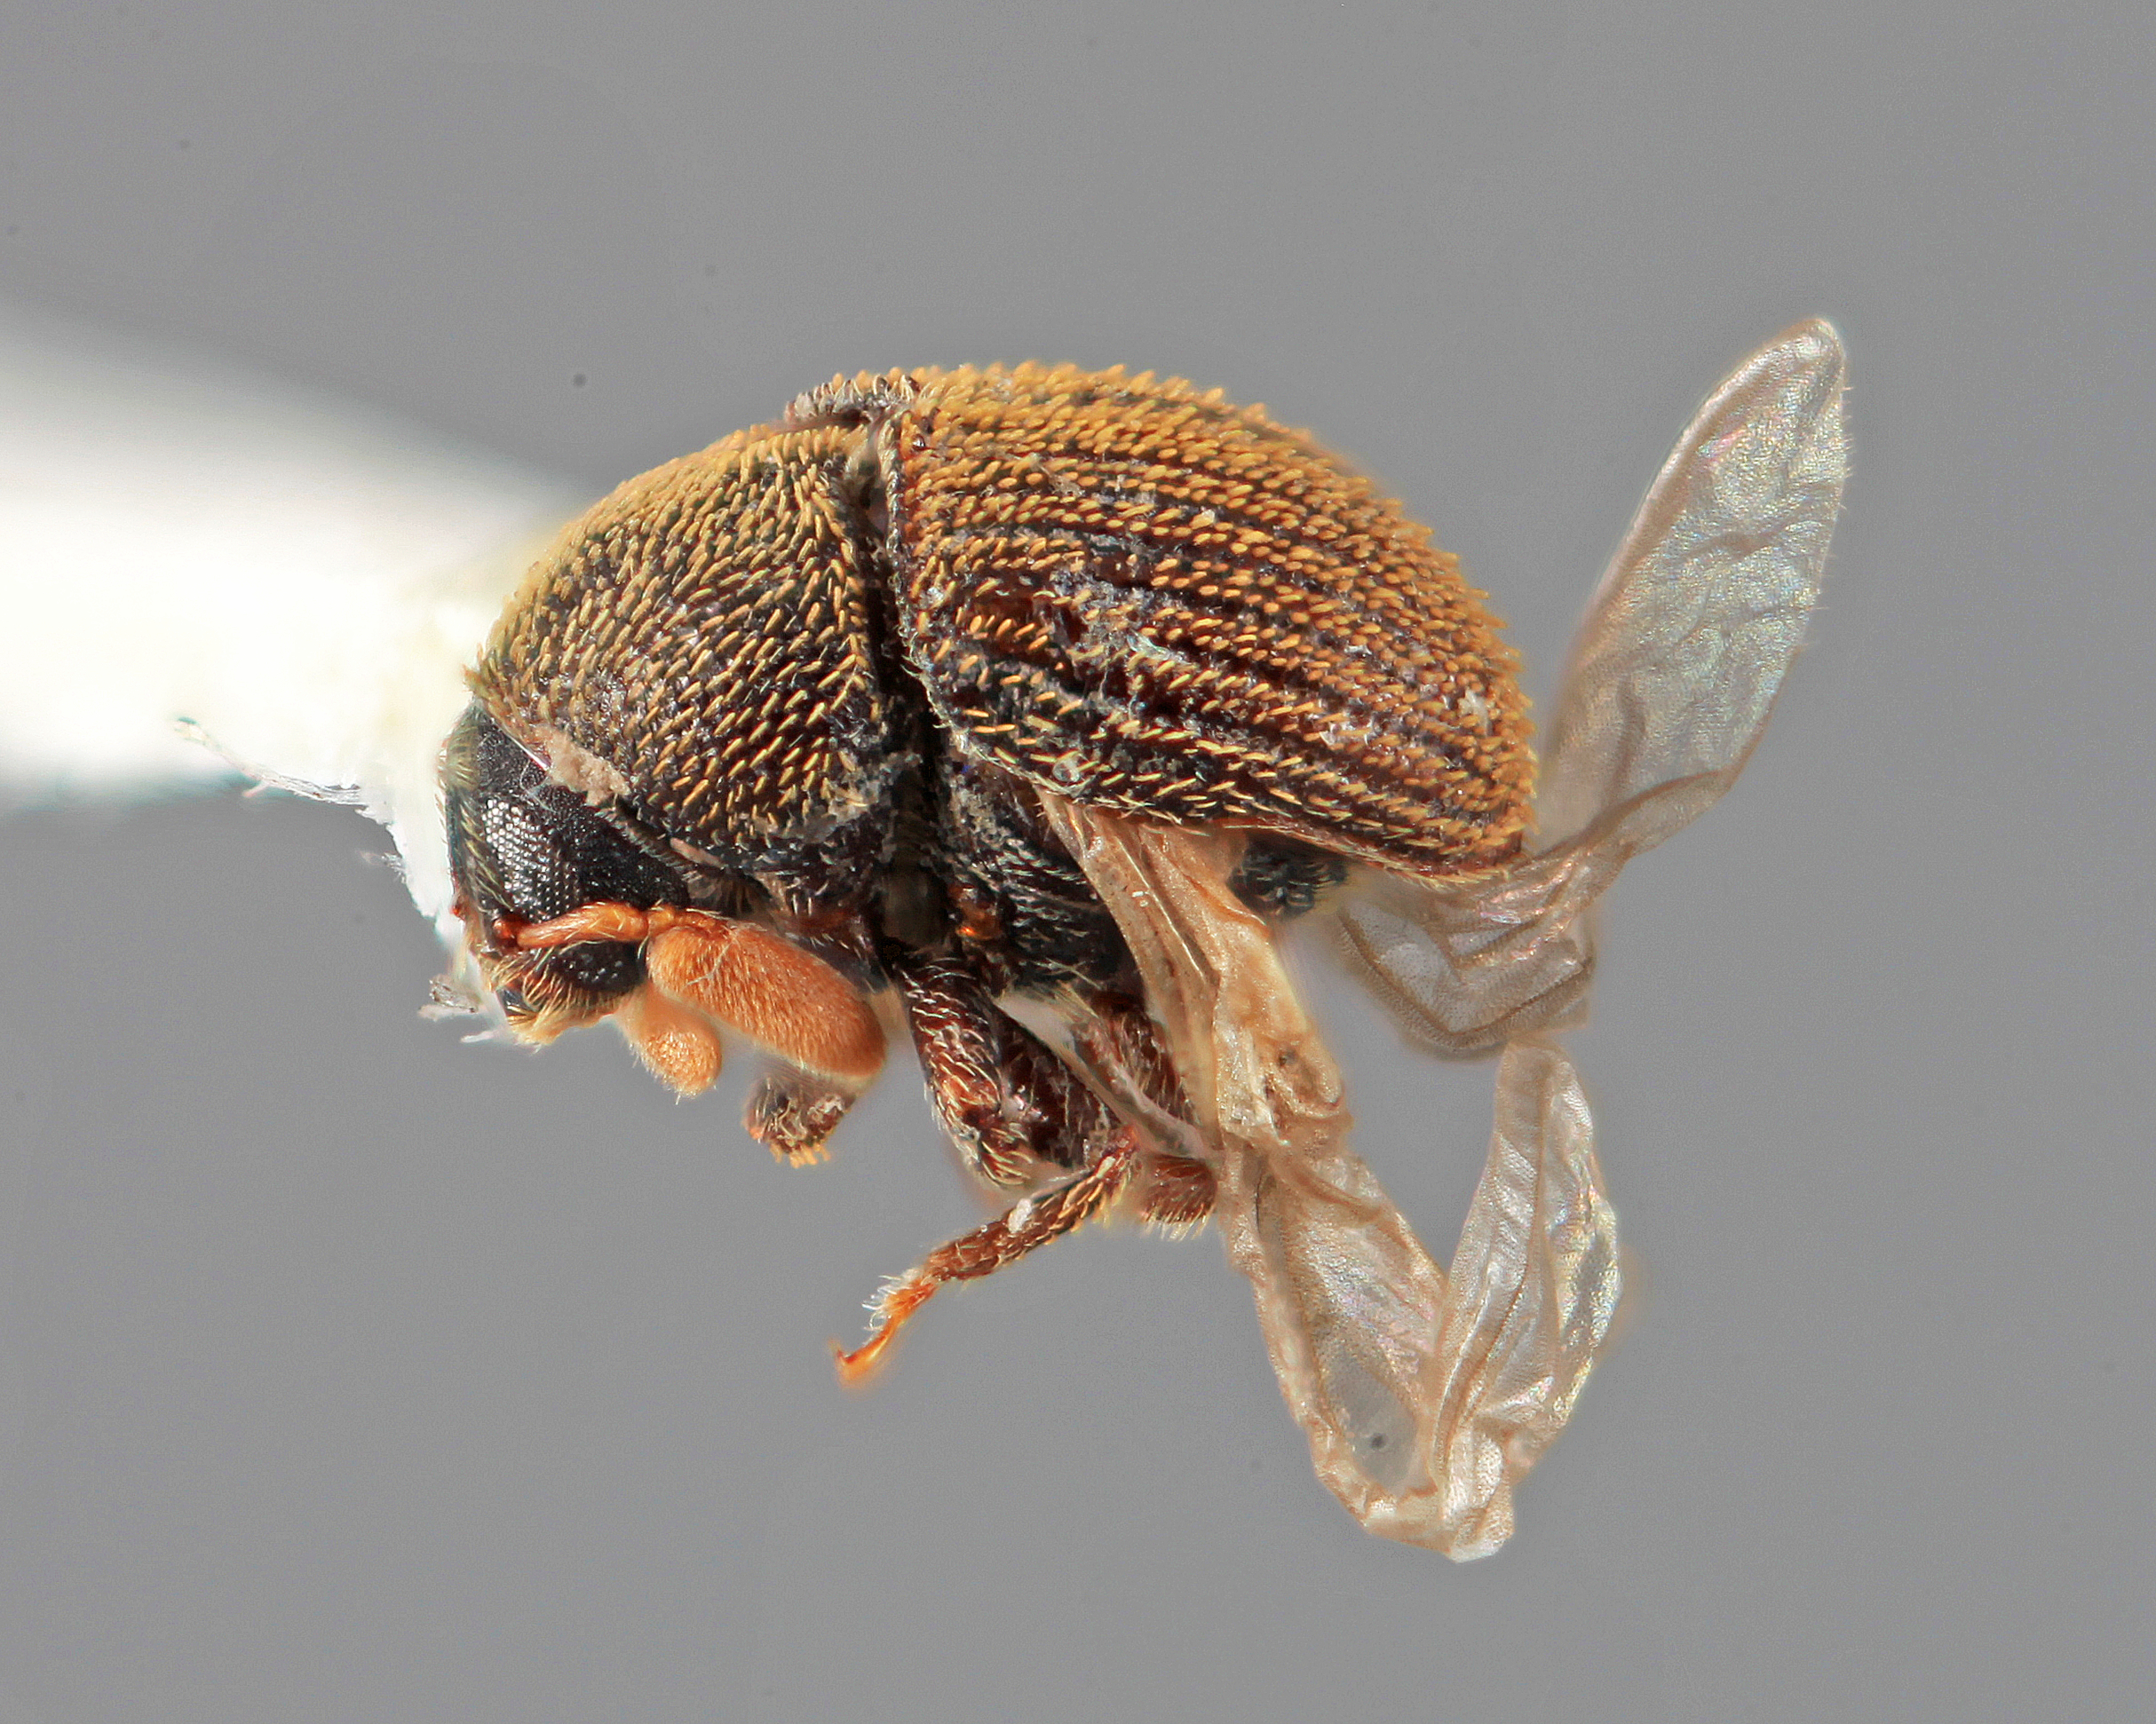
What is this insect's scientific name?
Chramesus exul
